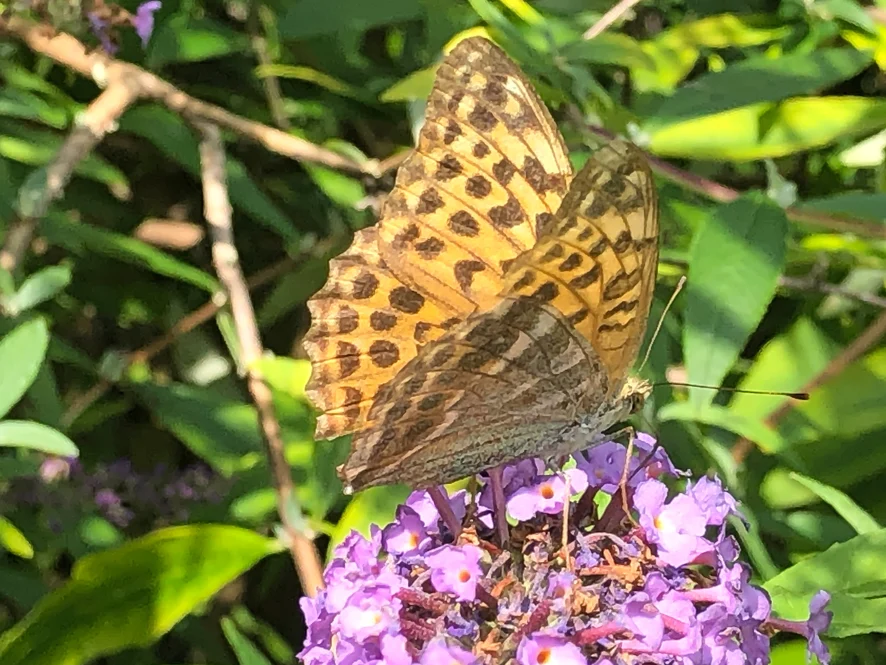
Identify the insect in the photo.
Argynnis paphia
